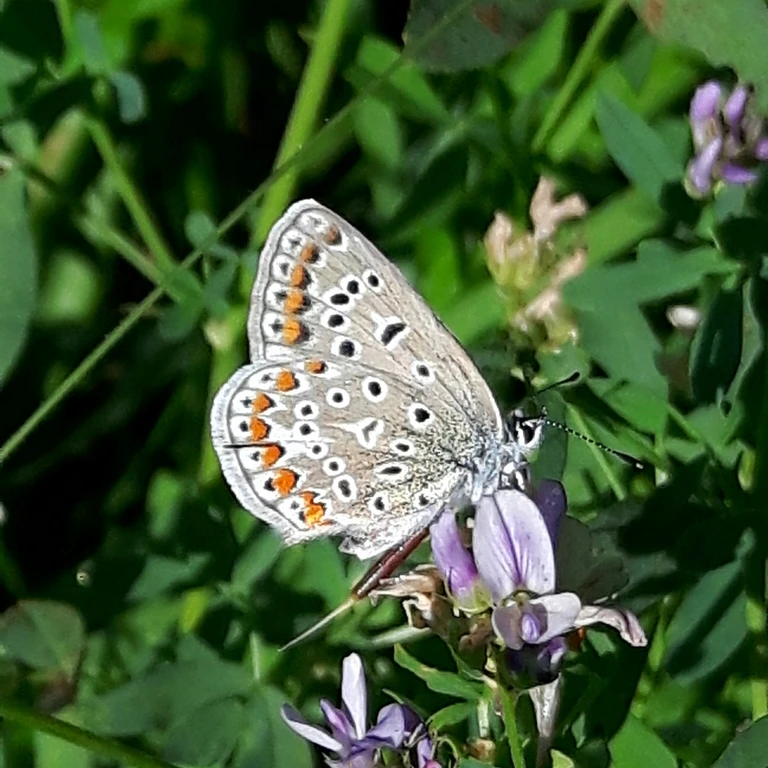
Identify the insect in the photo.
Polyommatus icarus
